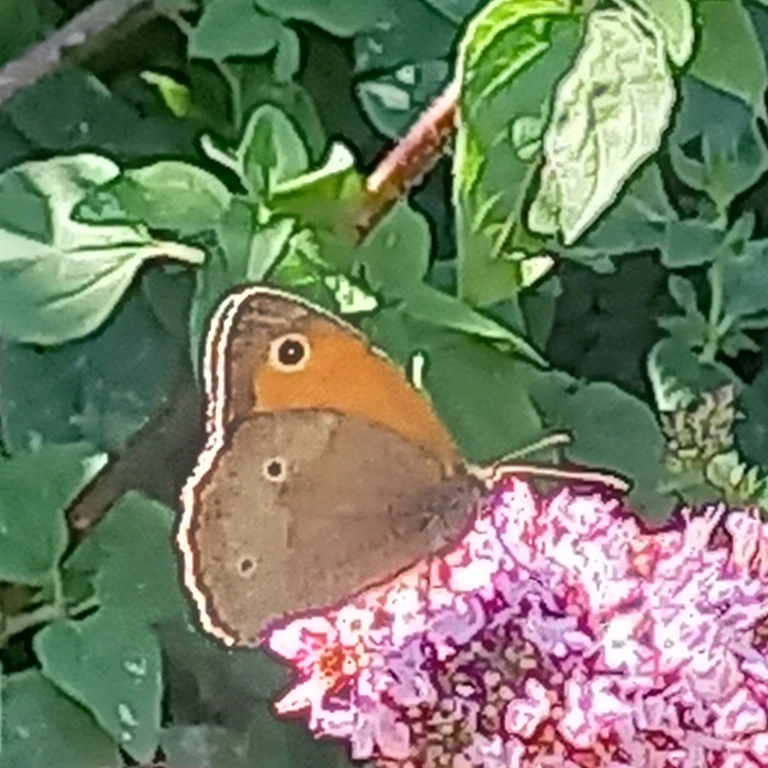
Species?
Maniola jurtina
